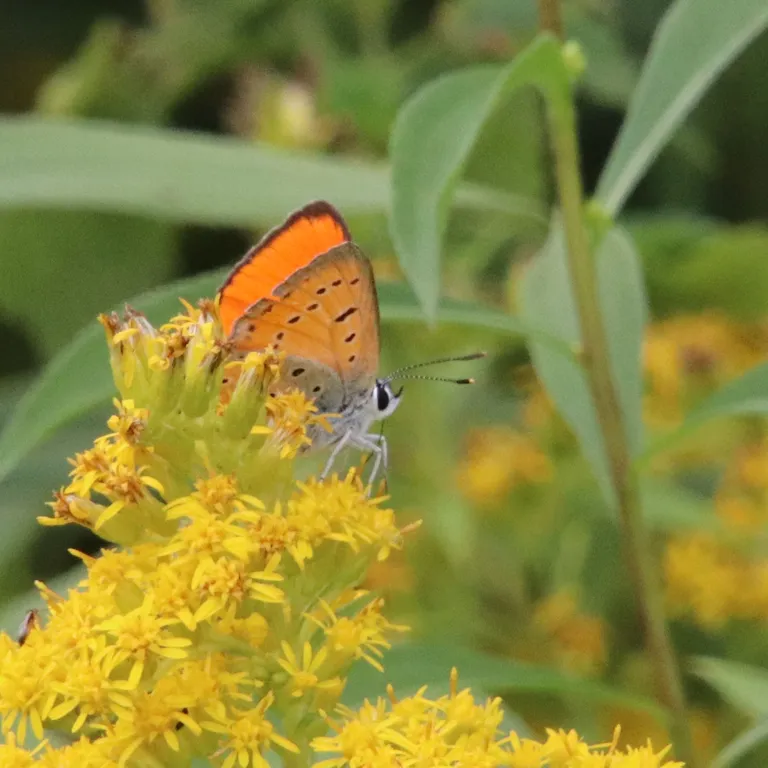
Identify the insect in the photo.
Lycaena dispar
